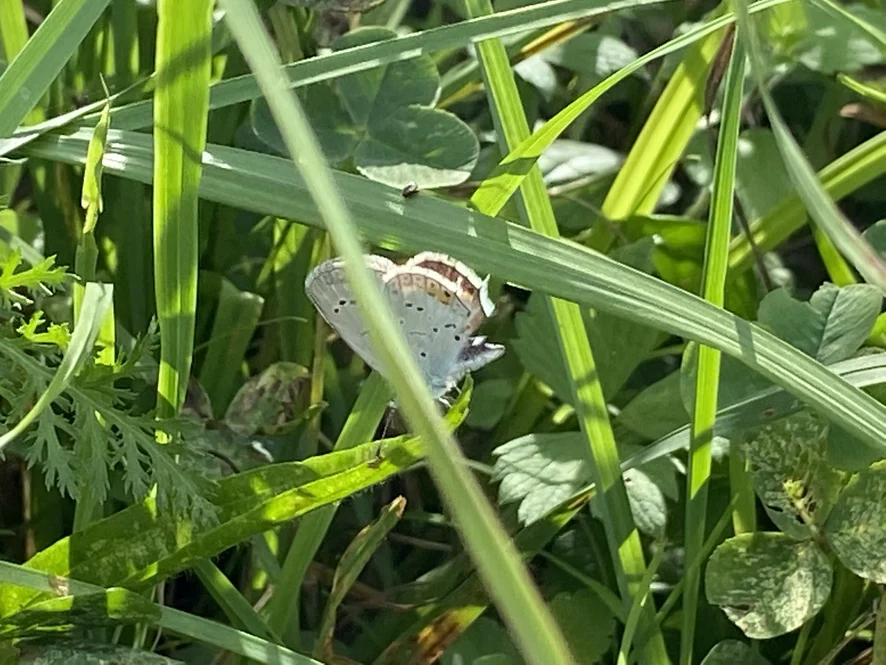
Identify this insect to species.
Cupido argiades (also Elkalyce argiades)
